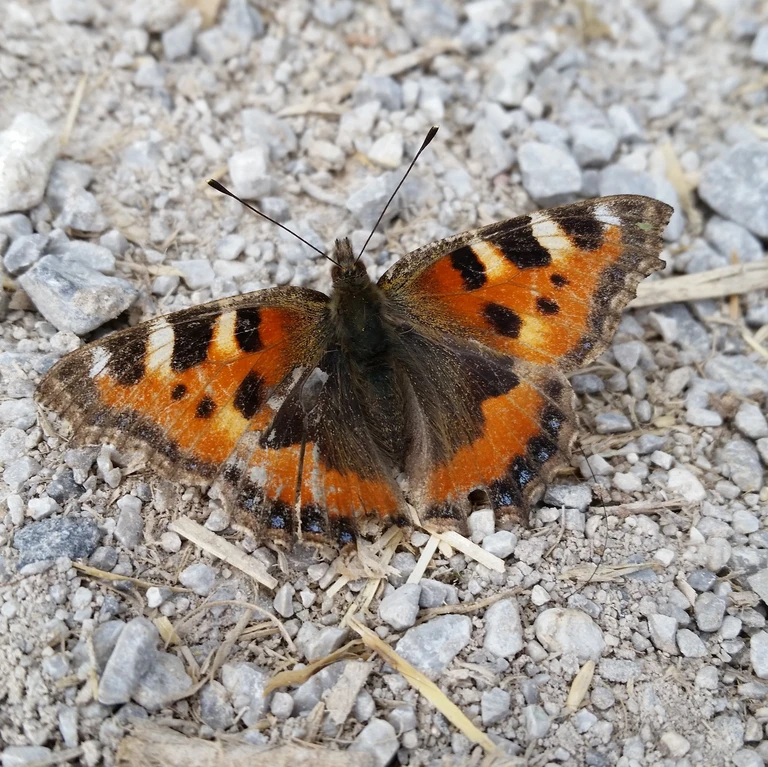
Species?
Aglais urticae
